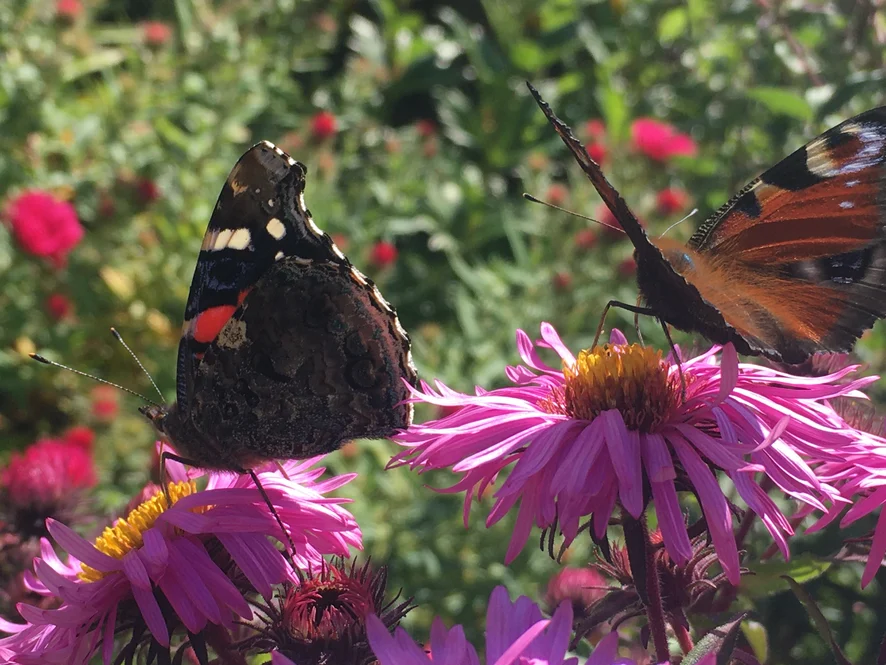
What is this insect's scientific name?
Vanessa atalanta
